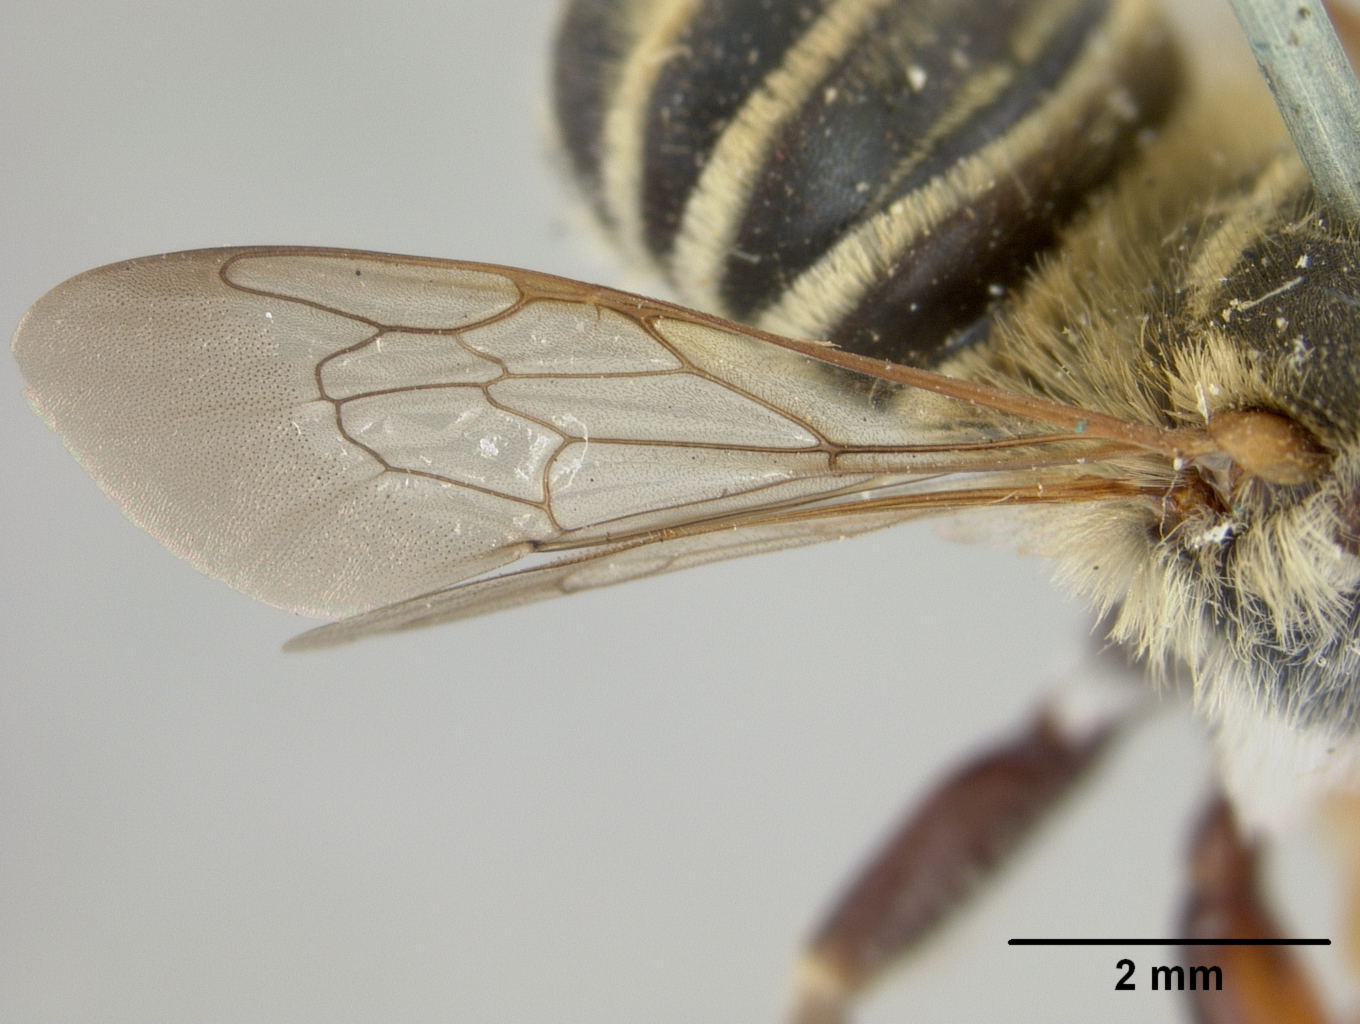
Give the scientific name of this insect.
Megachile veracrucis
